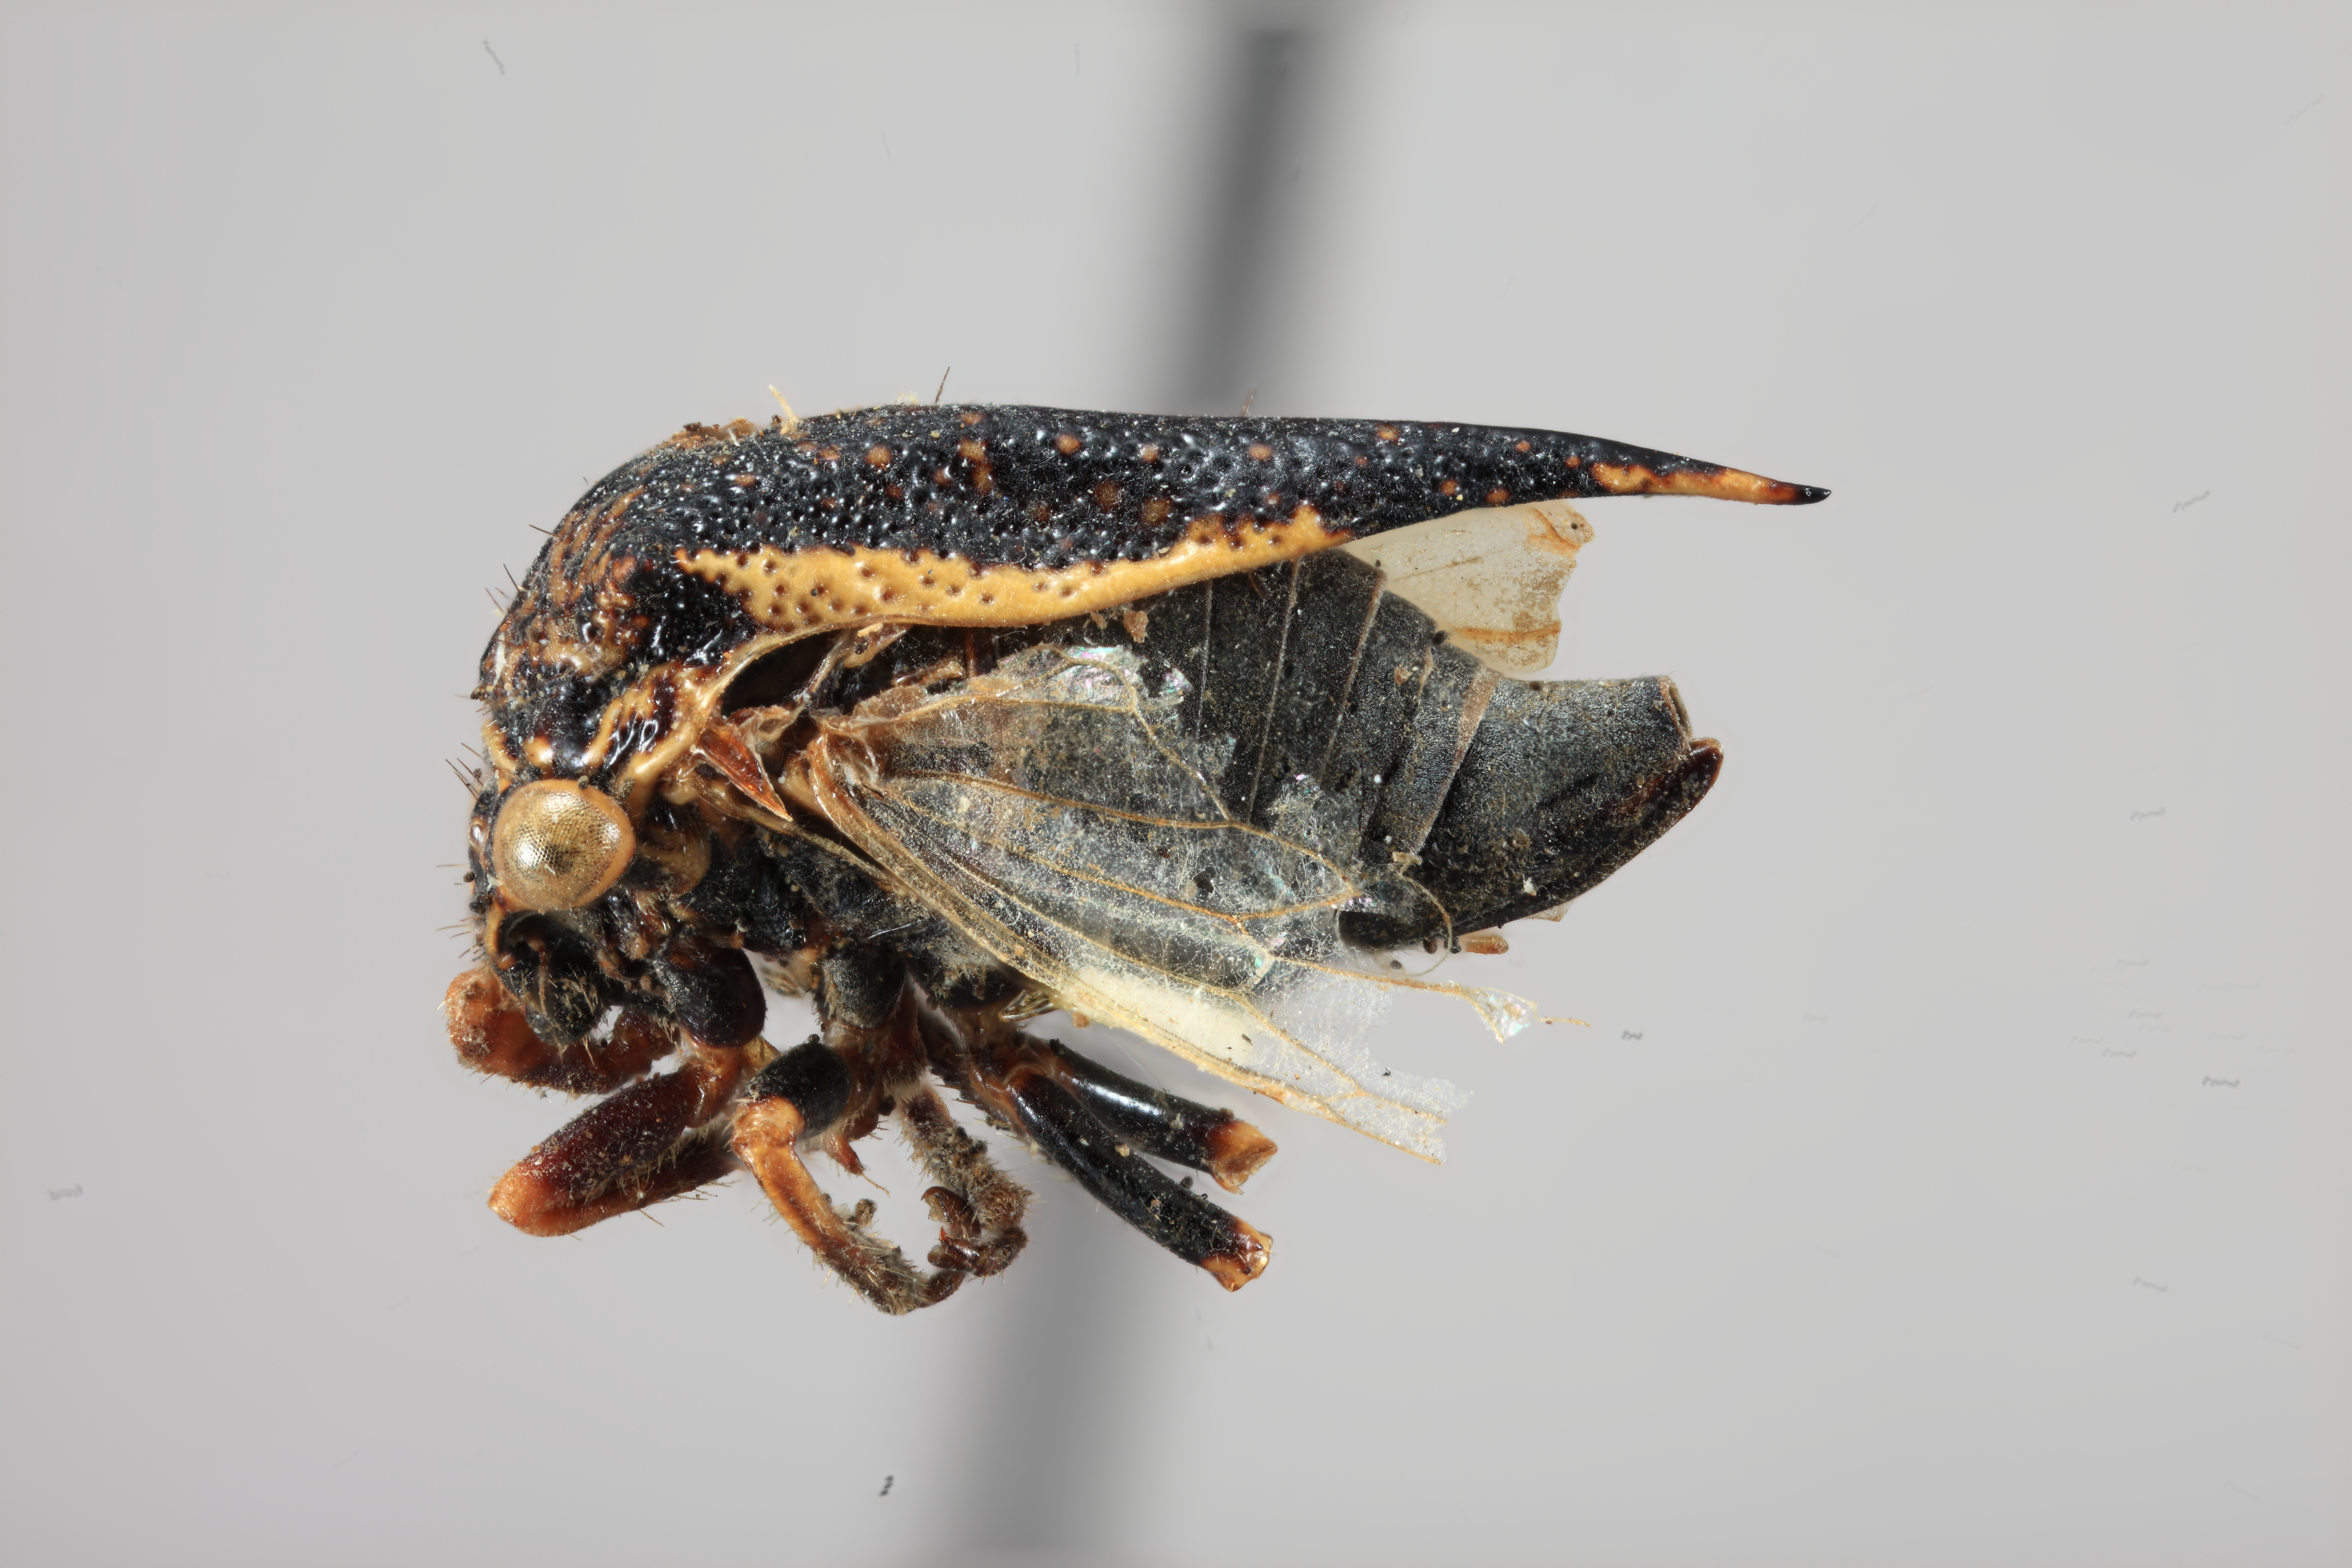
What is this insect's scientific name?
Centrogonia flavolimbata
